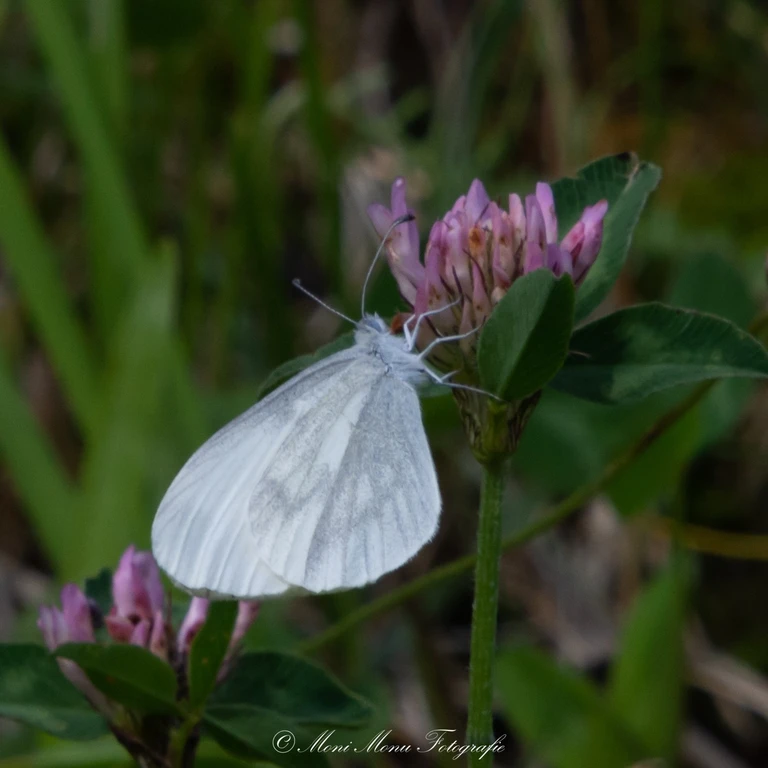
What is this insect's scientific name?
Leptidea sinapis/juvernica
